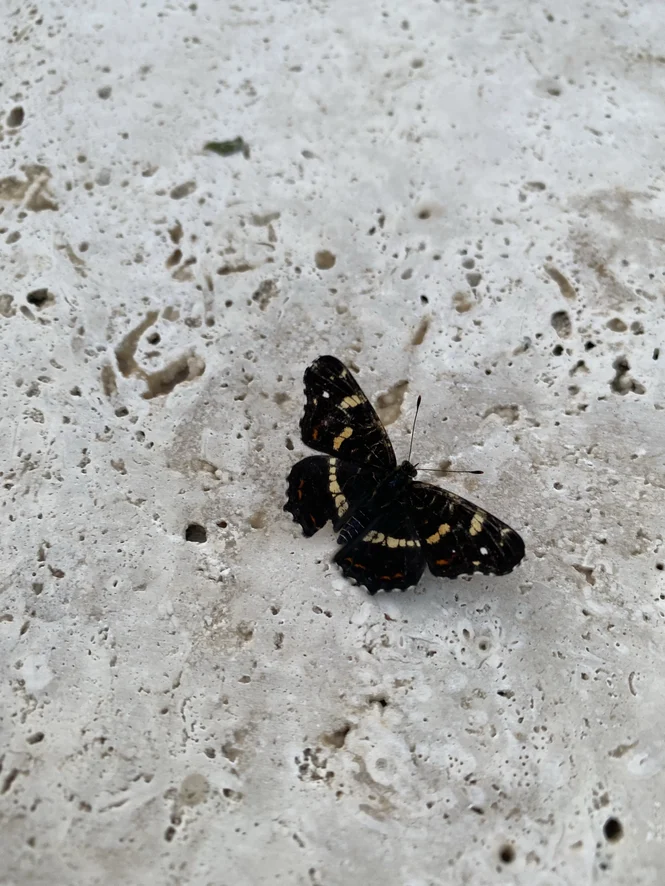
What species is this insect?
Araschnia levana
